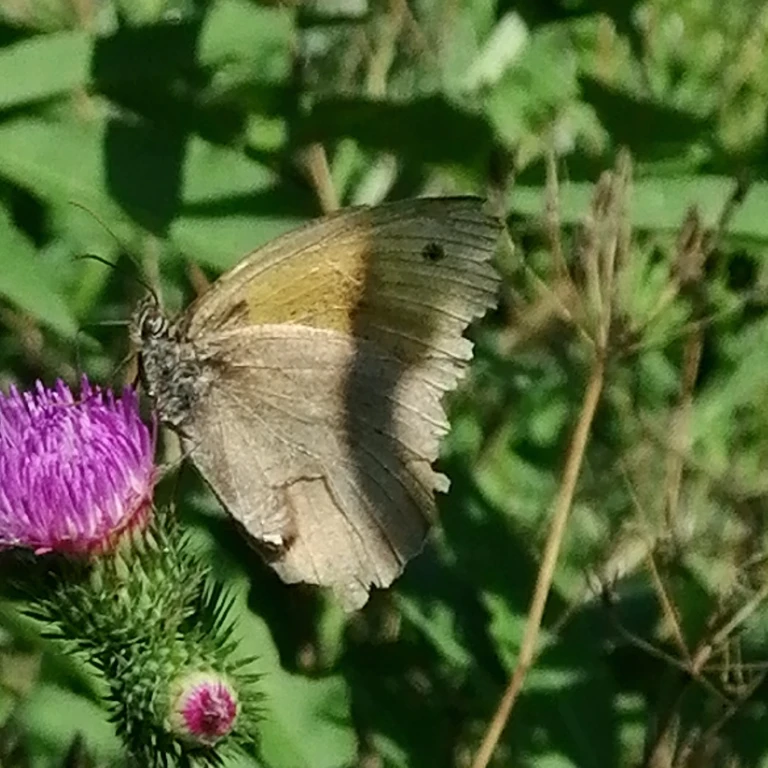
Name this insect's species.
Maniola jurtina
